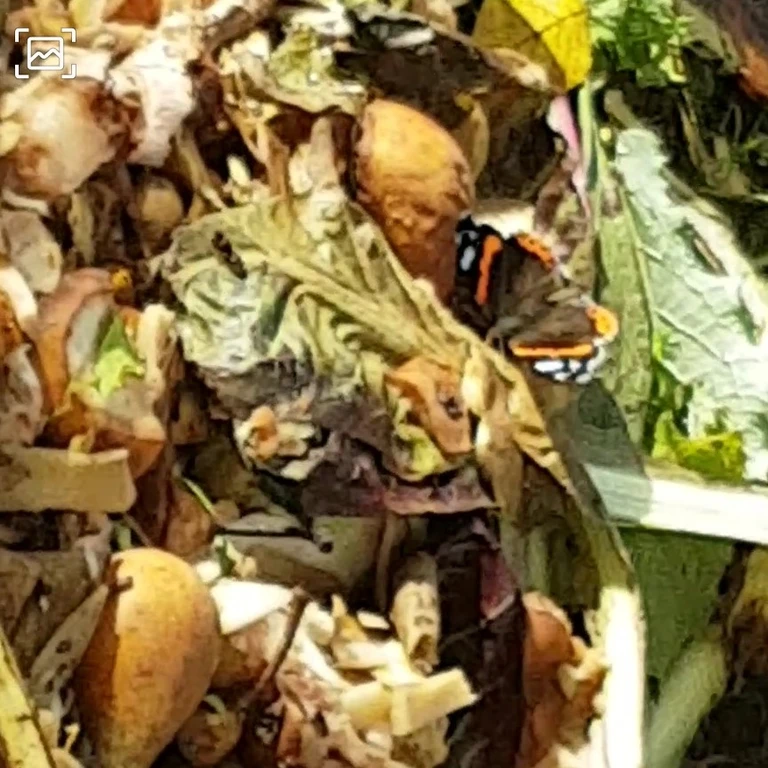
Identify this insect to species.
Vanessa atalanta
